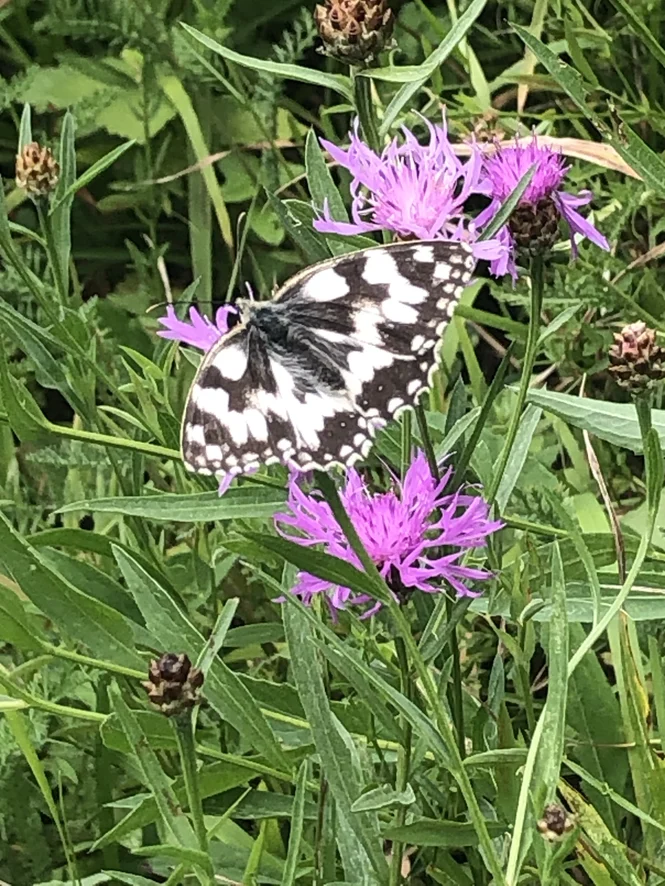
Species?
Melanargia galathea
